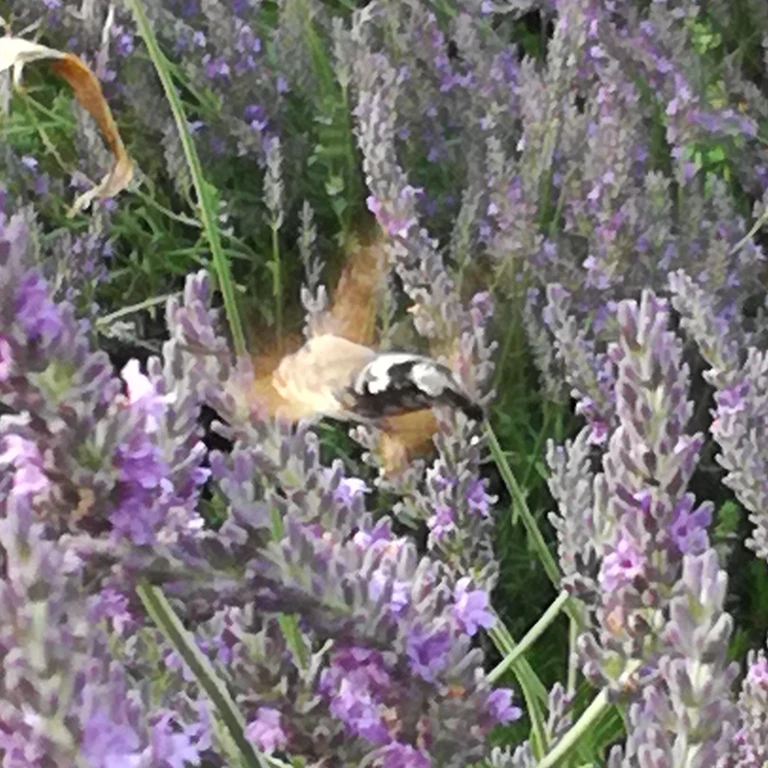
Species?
Macroglossum stellatarum
